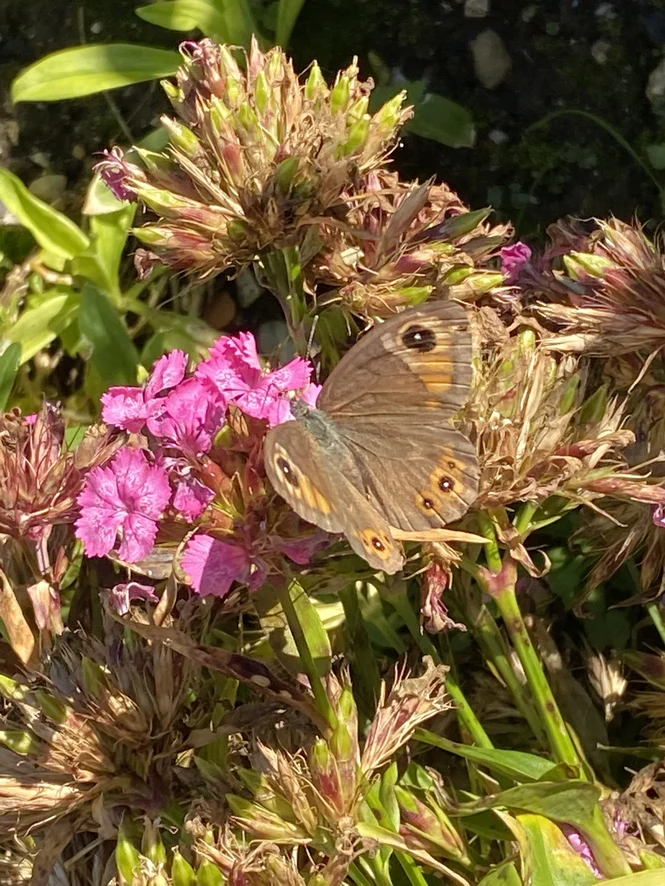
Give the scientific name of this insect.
Lasiommata maera (also Pararge maera)
